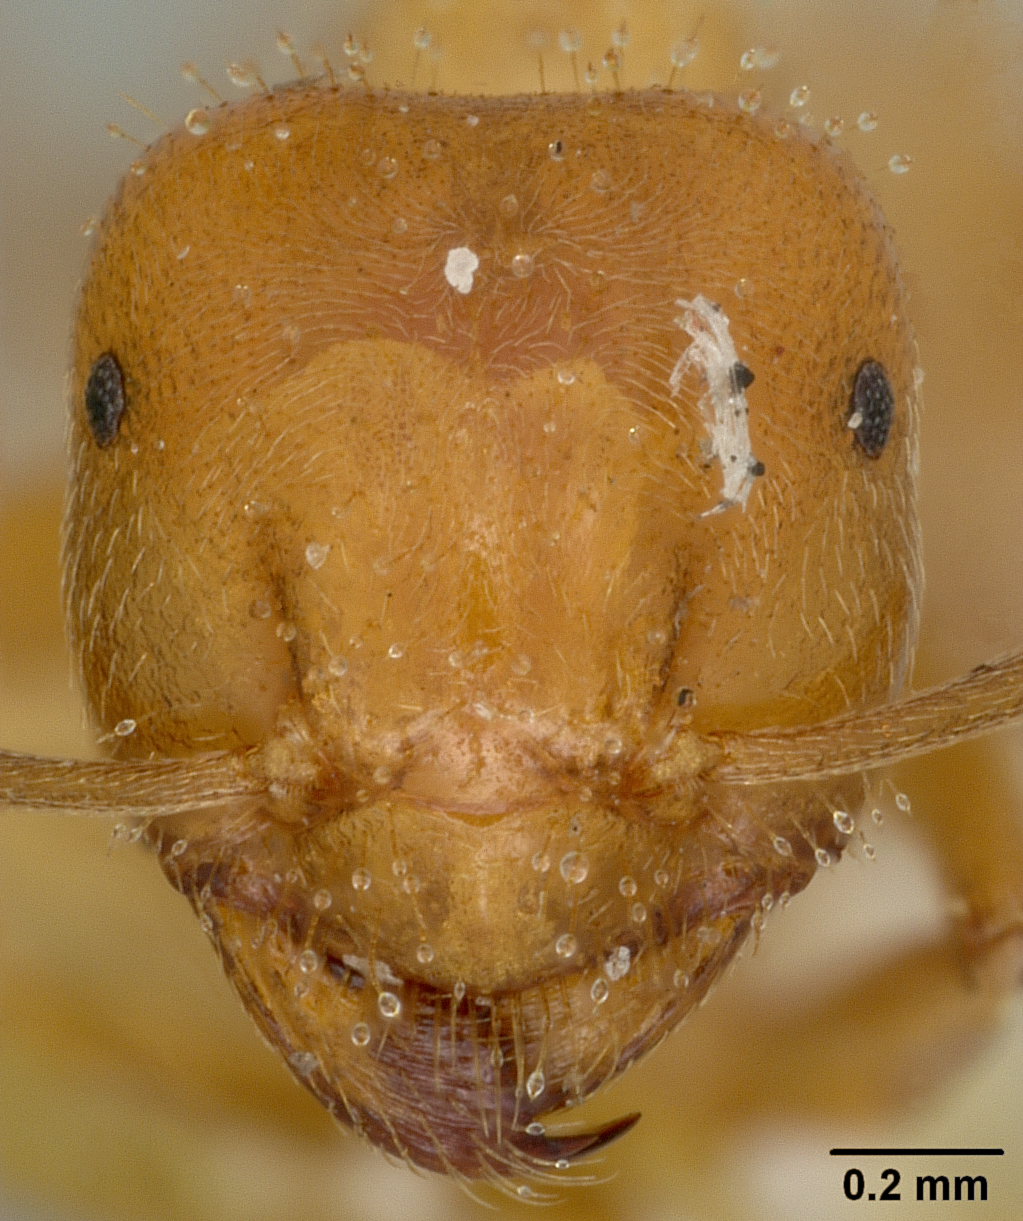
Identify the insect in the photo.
Lasius pogonogynus
